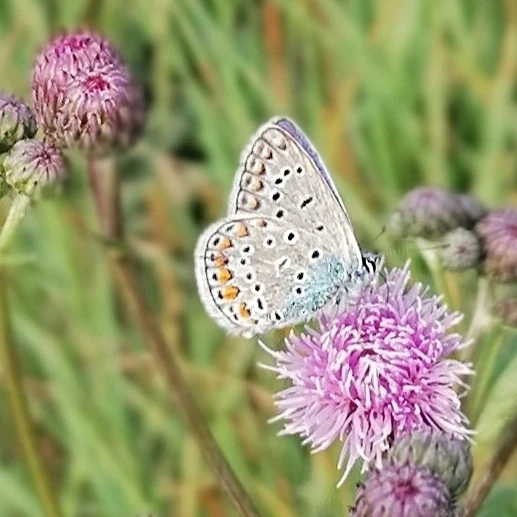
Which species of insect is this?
Polyommatus icarus
